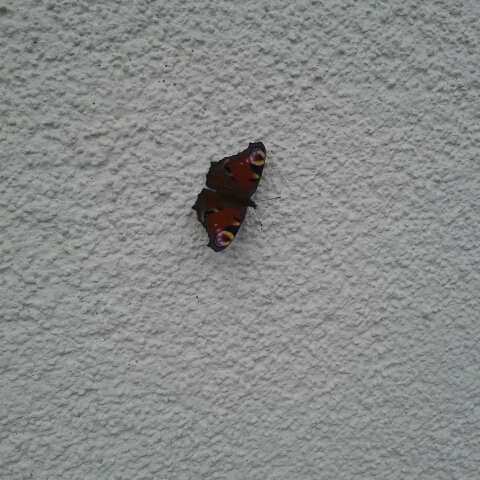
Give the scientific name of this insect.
Aglais io
